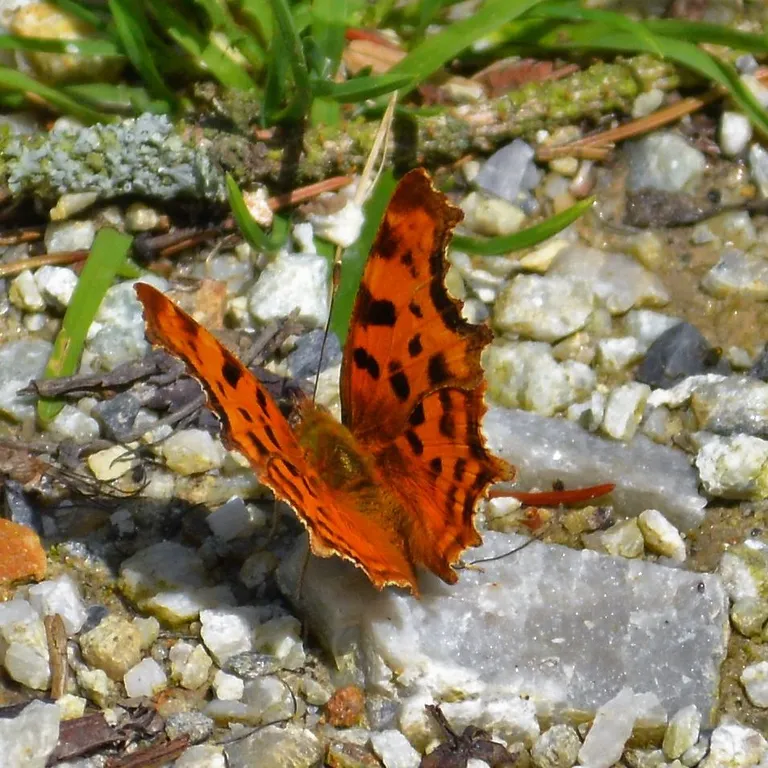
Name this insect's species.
Polygonia c-album
